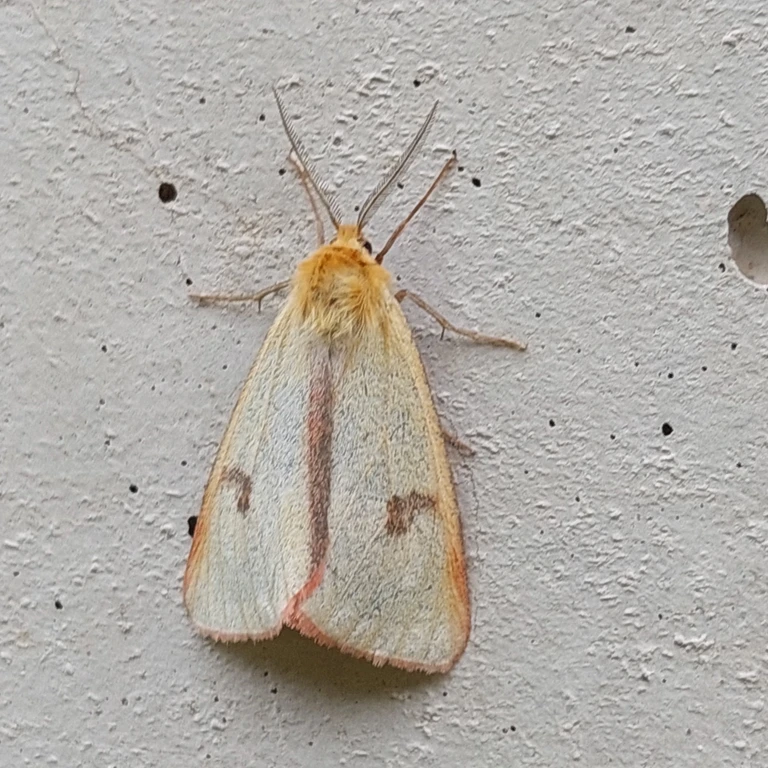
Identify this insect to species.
Diacrisia sannio
